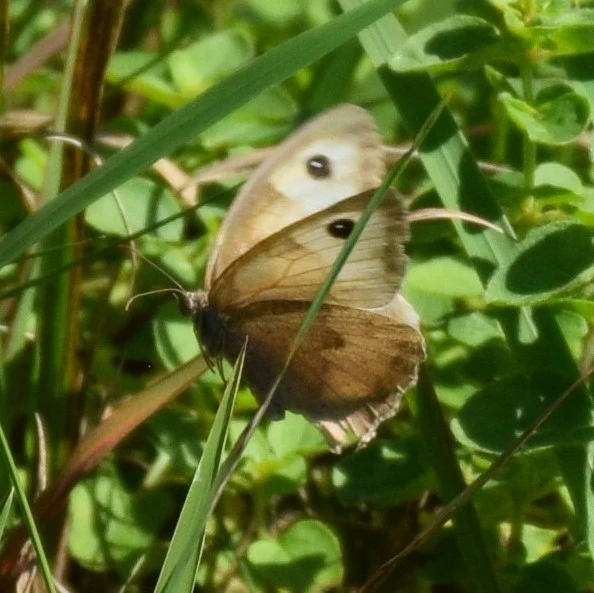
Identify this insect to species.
Maniola jurtina
